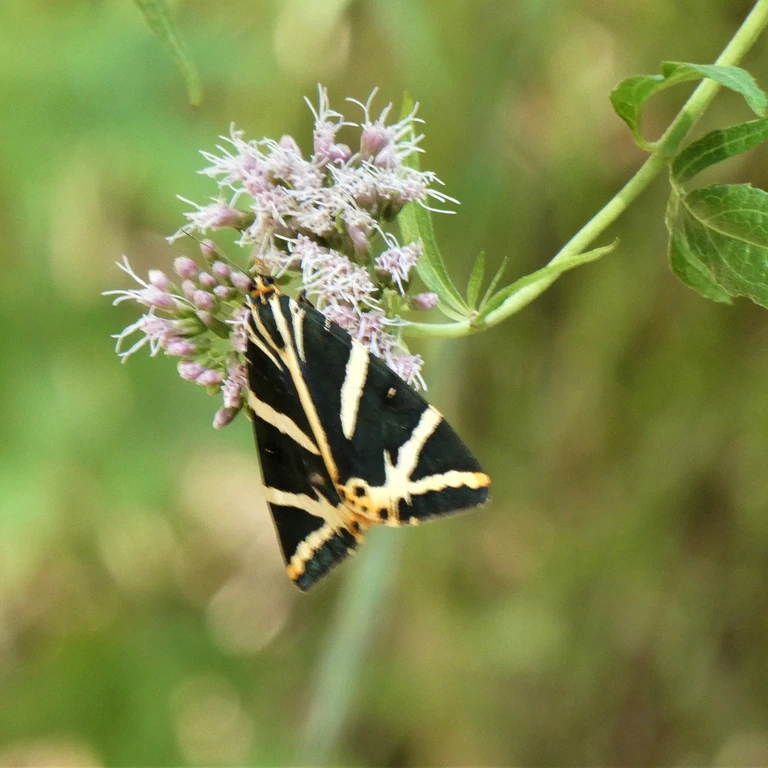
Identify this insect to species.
Euplagia quadripunctaria
